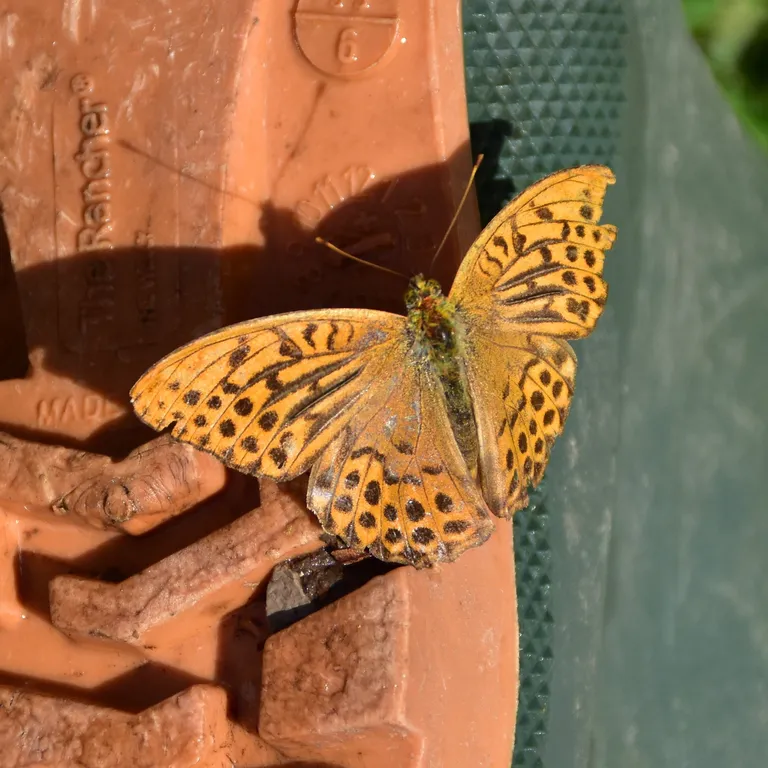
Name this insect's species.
Argynnis paphia
